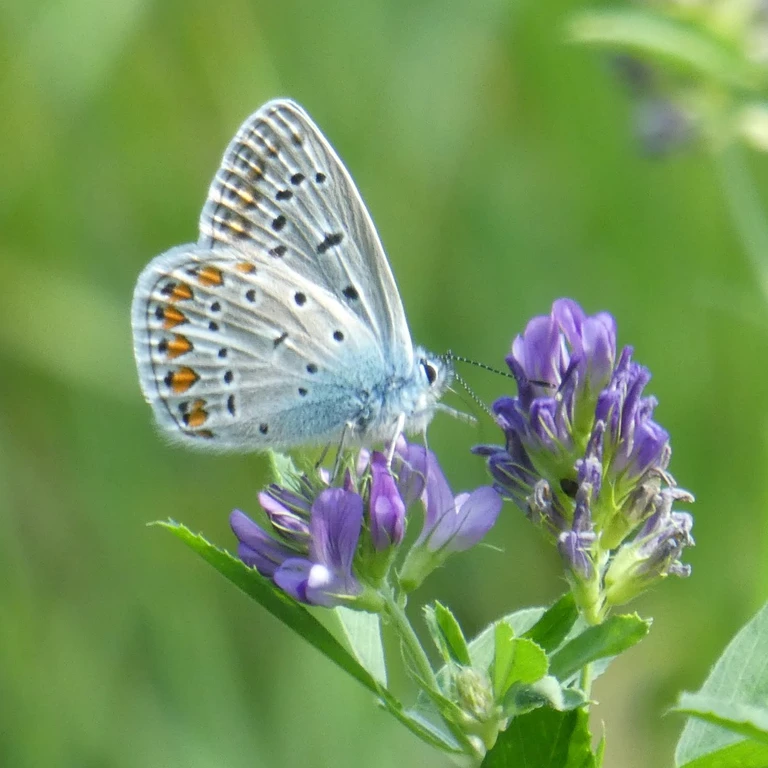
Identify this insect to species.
Polyommatus icarus
